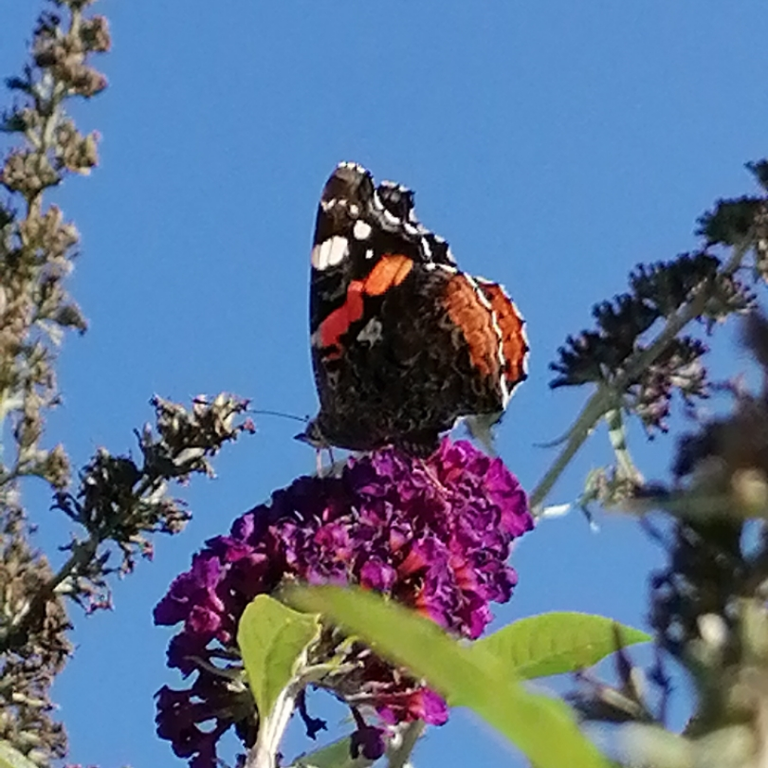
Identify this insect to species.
Vanessa atalanta
